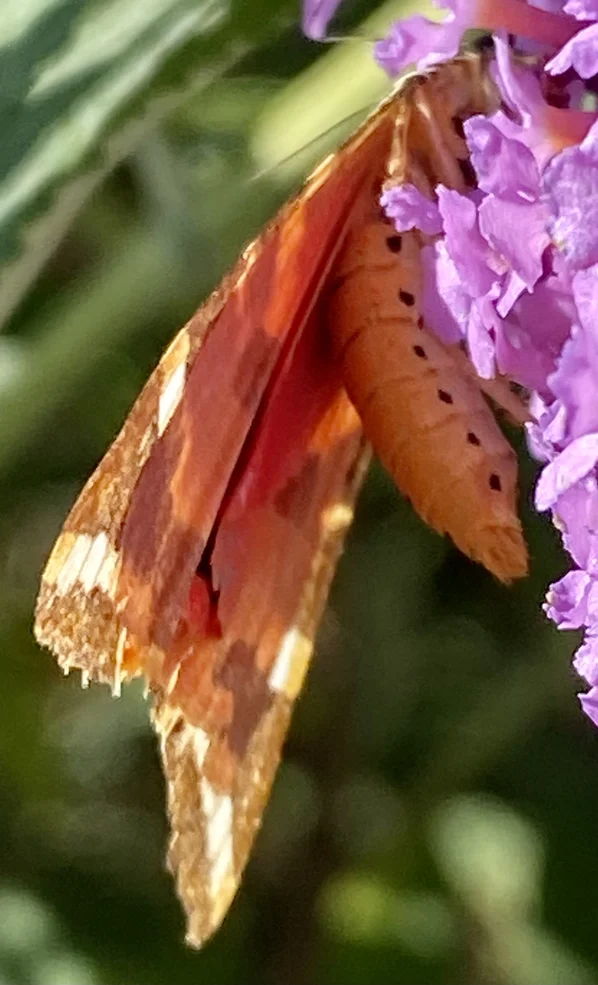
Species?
Euplagia quadripunctaria
